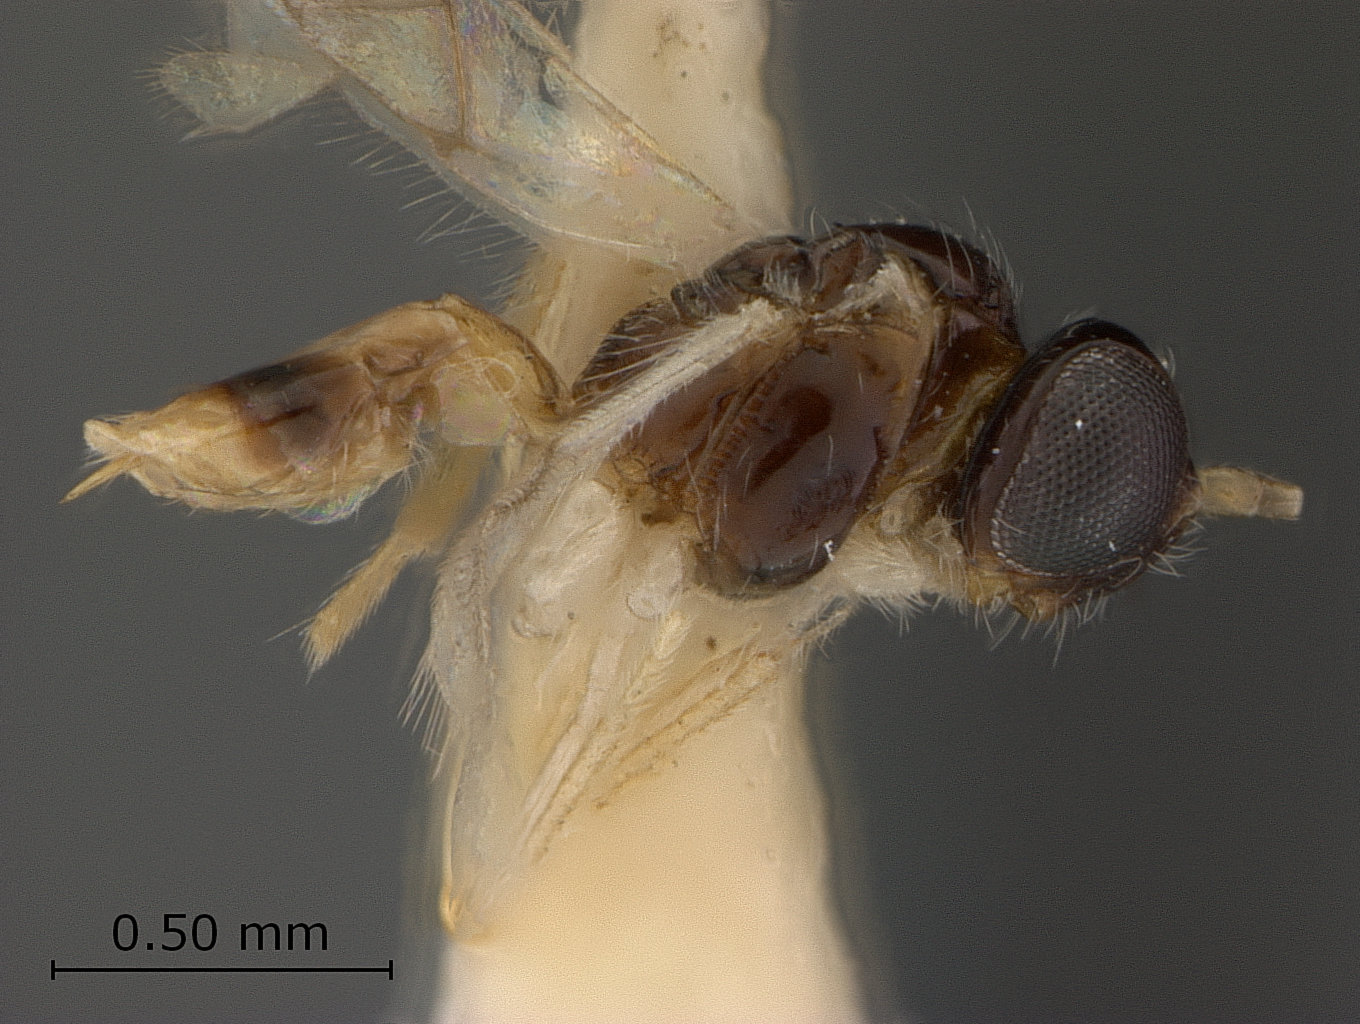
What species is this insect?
Neopius bennetti
